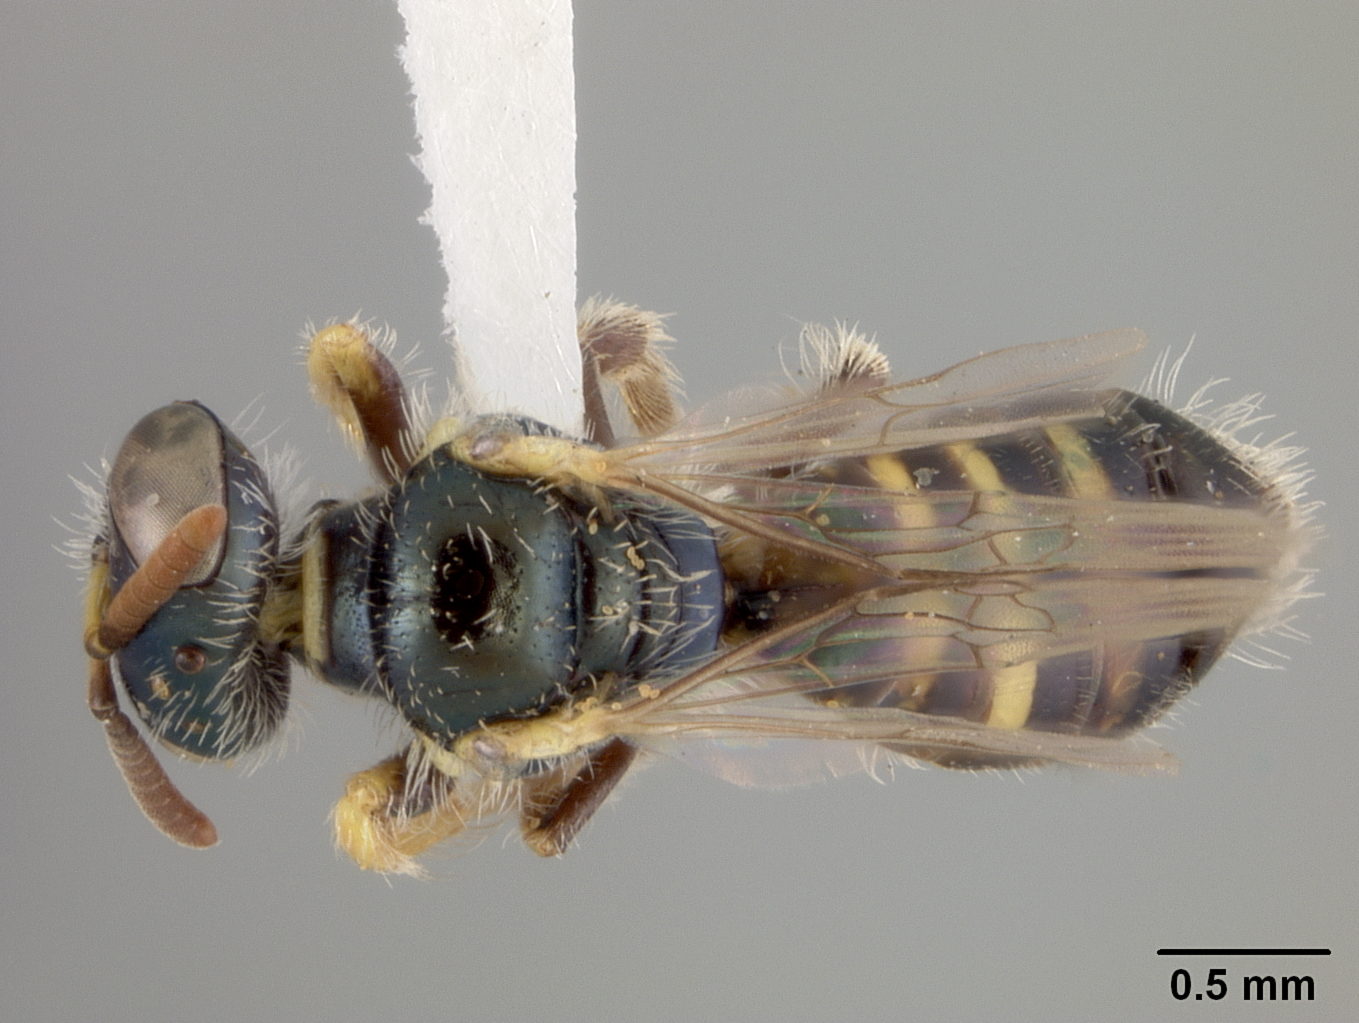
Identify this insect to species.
Perdita timberlakei
